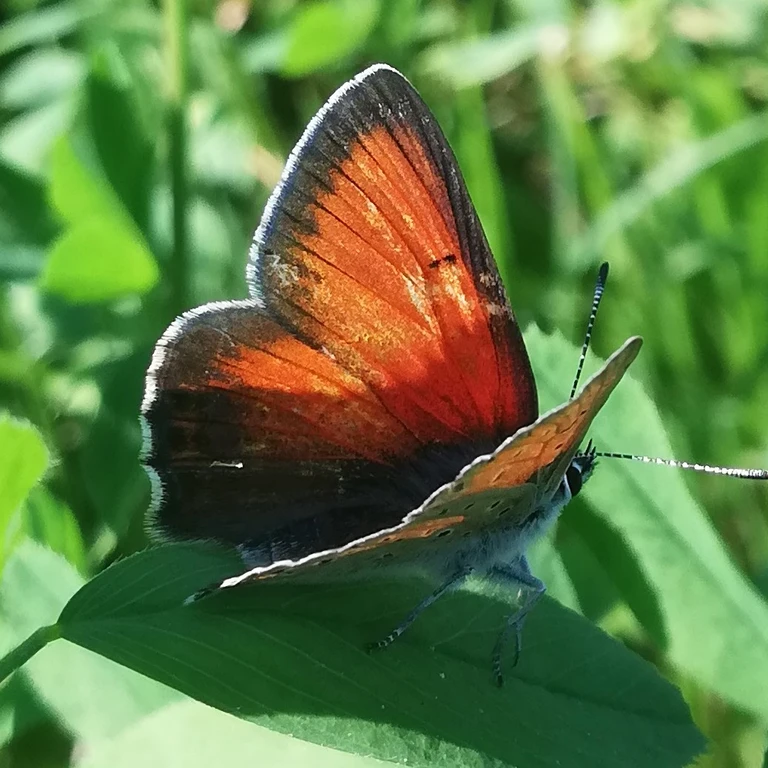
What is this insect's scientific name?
Lycaena hippothoe (also Palaeochrysophanus hippothoe)
